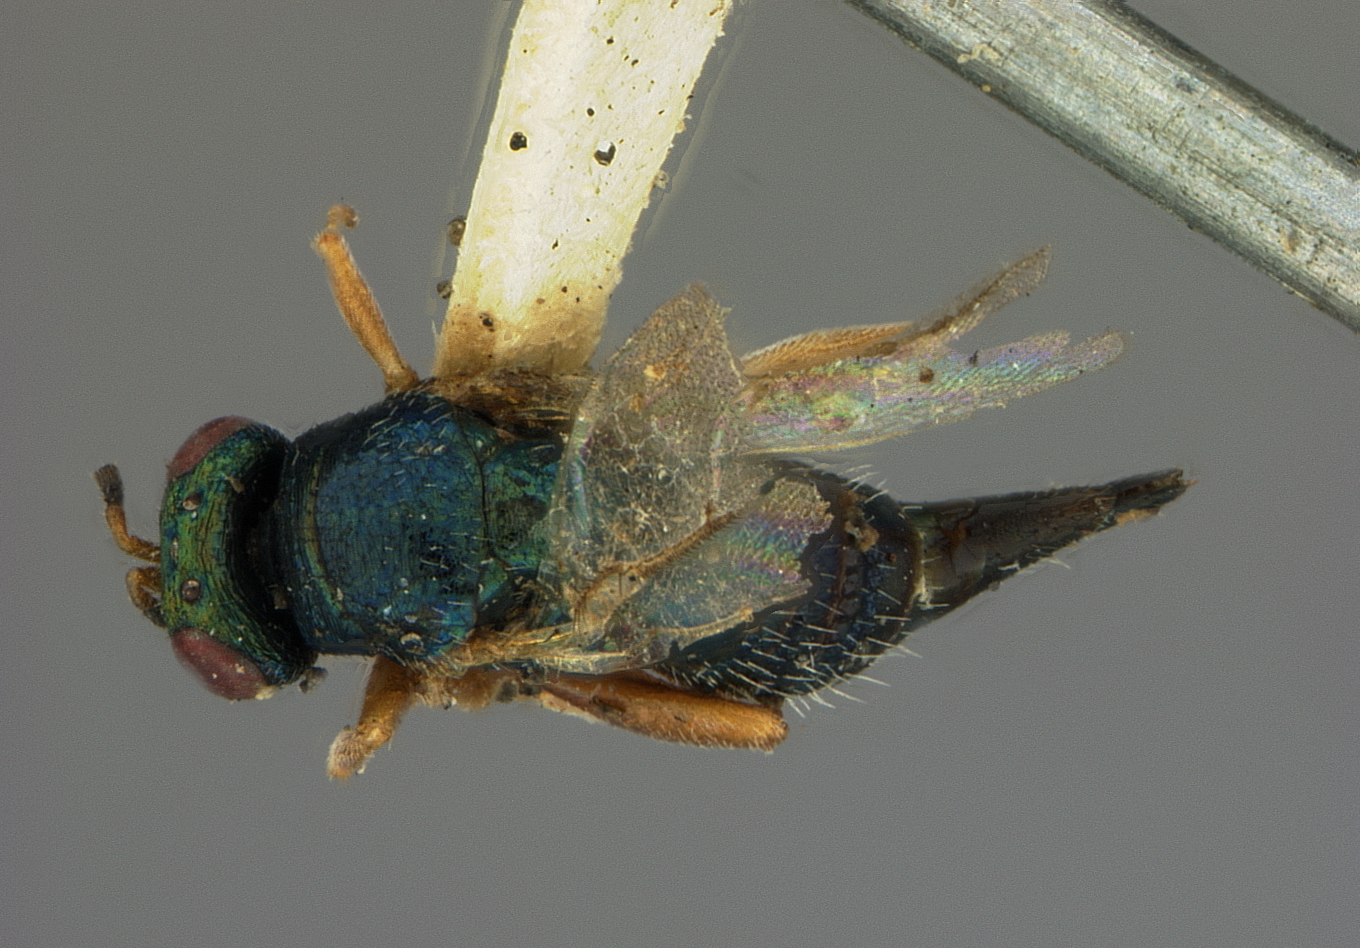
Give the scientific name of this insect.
Ormyrus rosae
